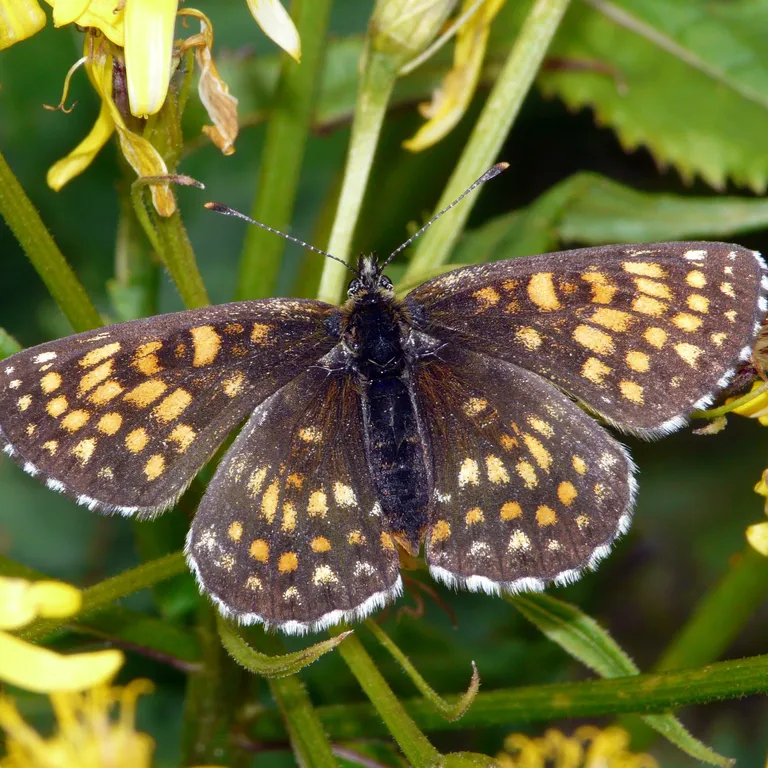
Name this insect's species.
Melitaea diamina
